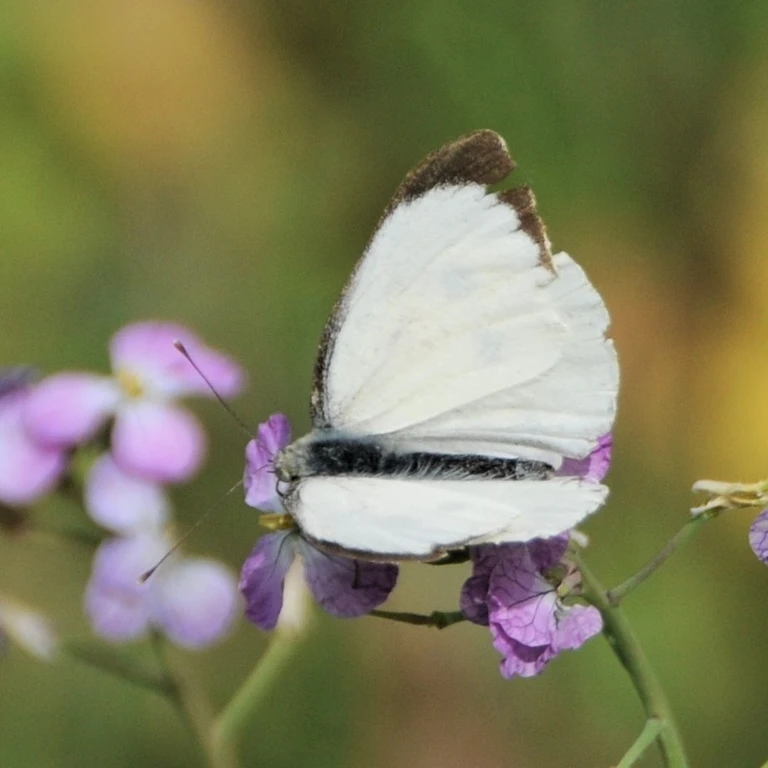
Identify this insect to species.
Pieris brassicae
